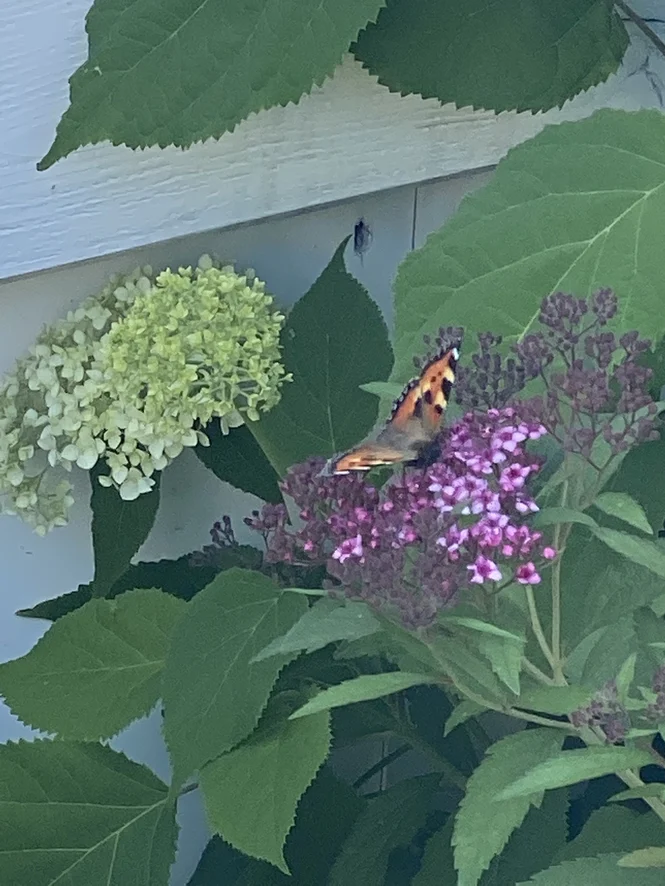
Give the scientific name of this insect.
Aglais urticae
